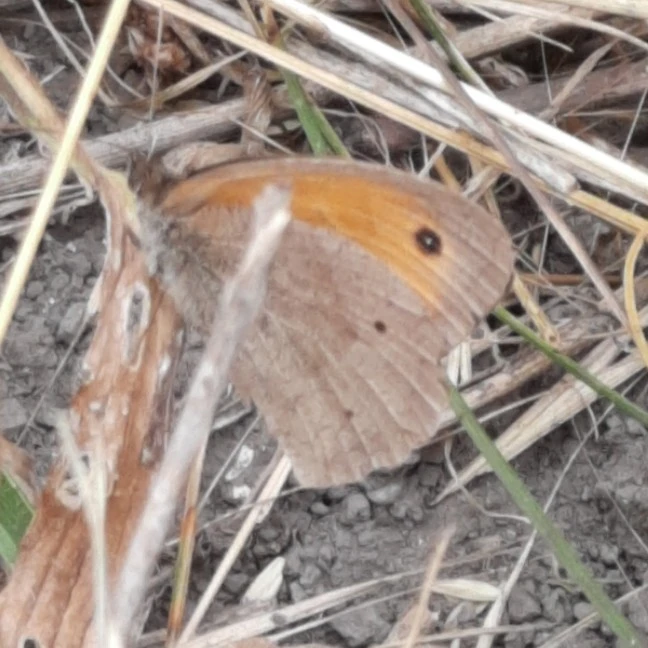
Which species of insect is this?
Maniola jurtina
